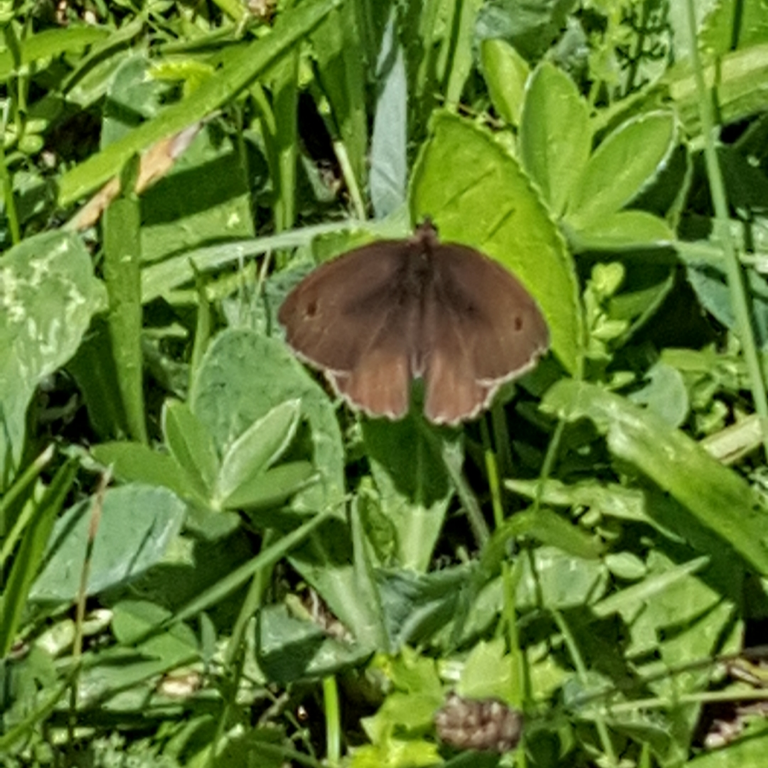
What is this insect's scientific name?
Maniola jurtina
